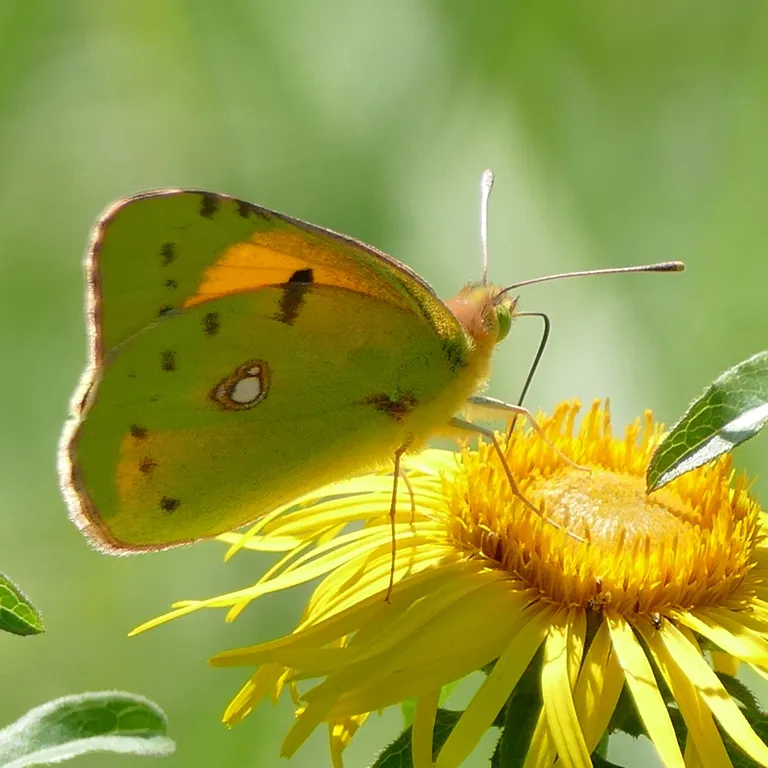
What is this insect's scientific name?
Colias croceus
